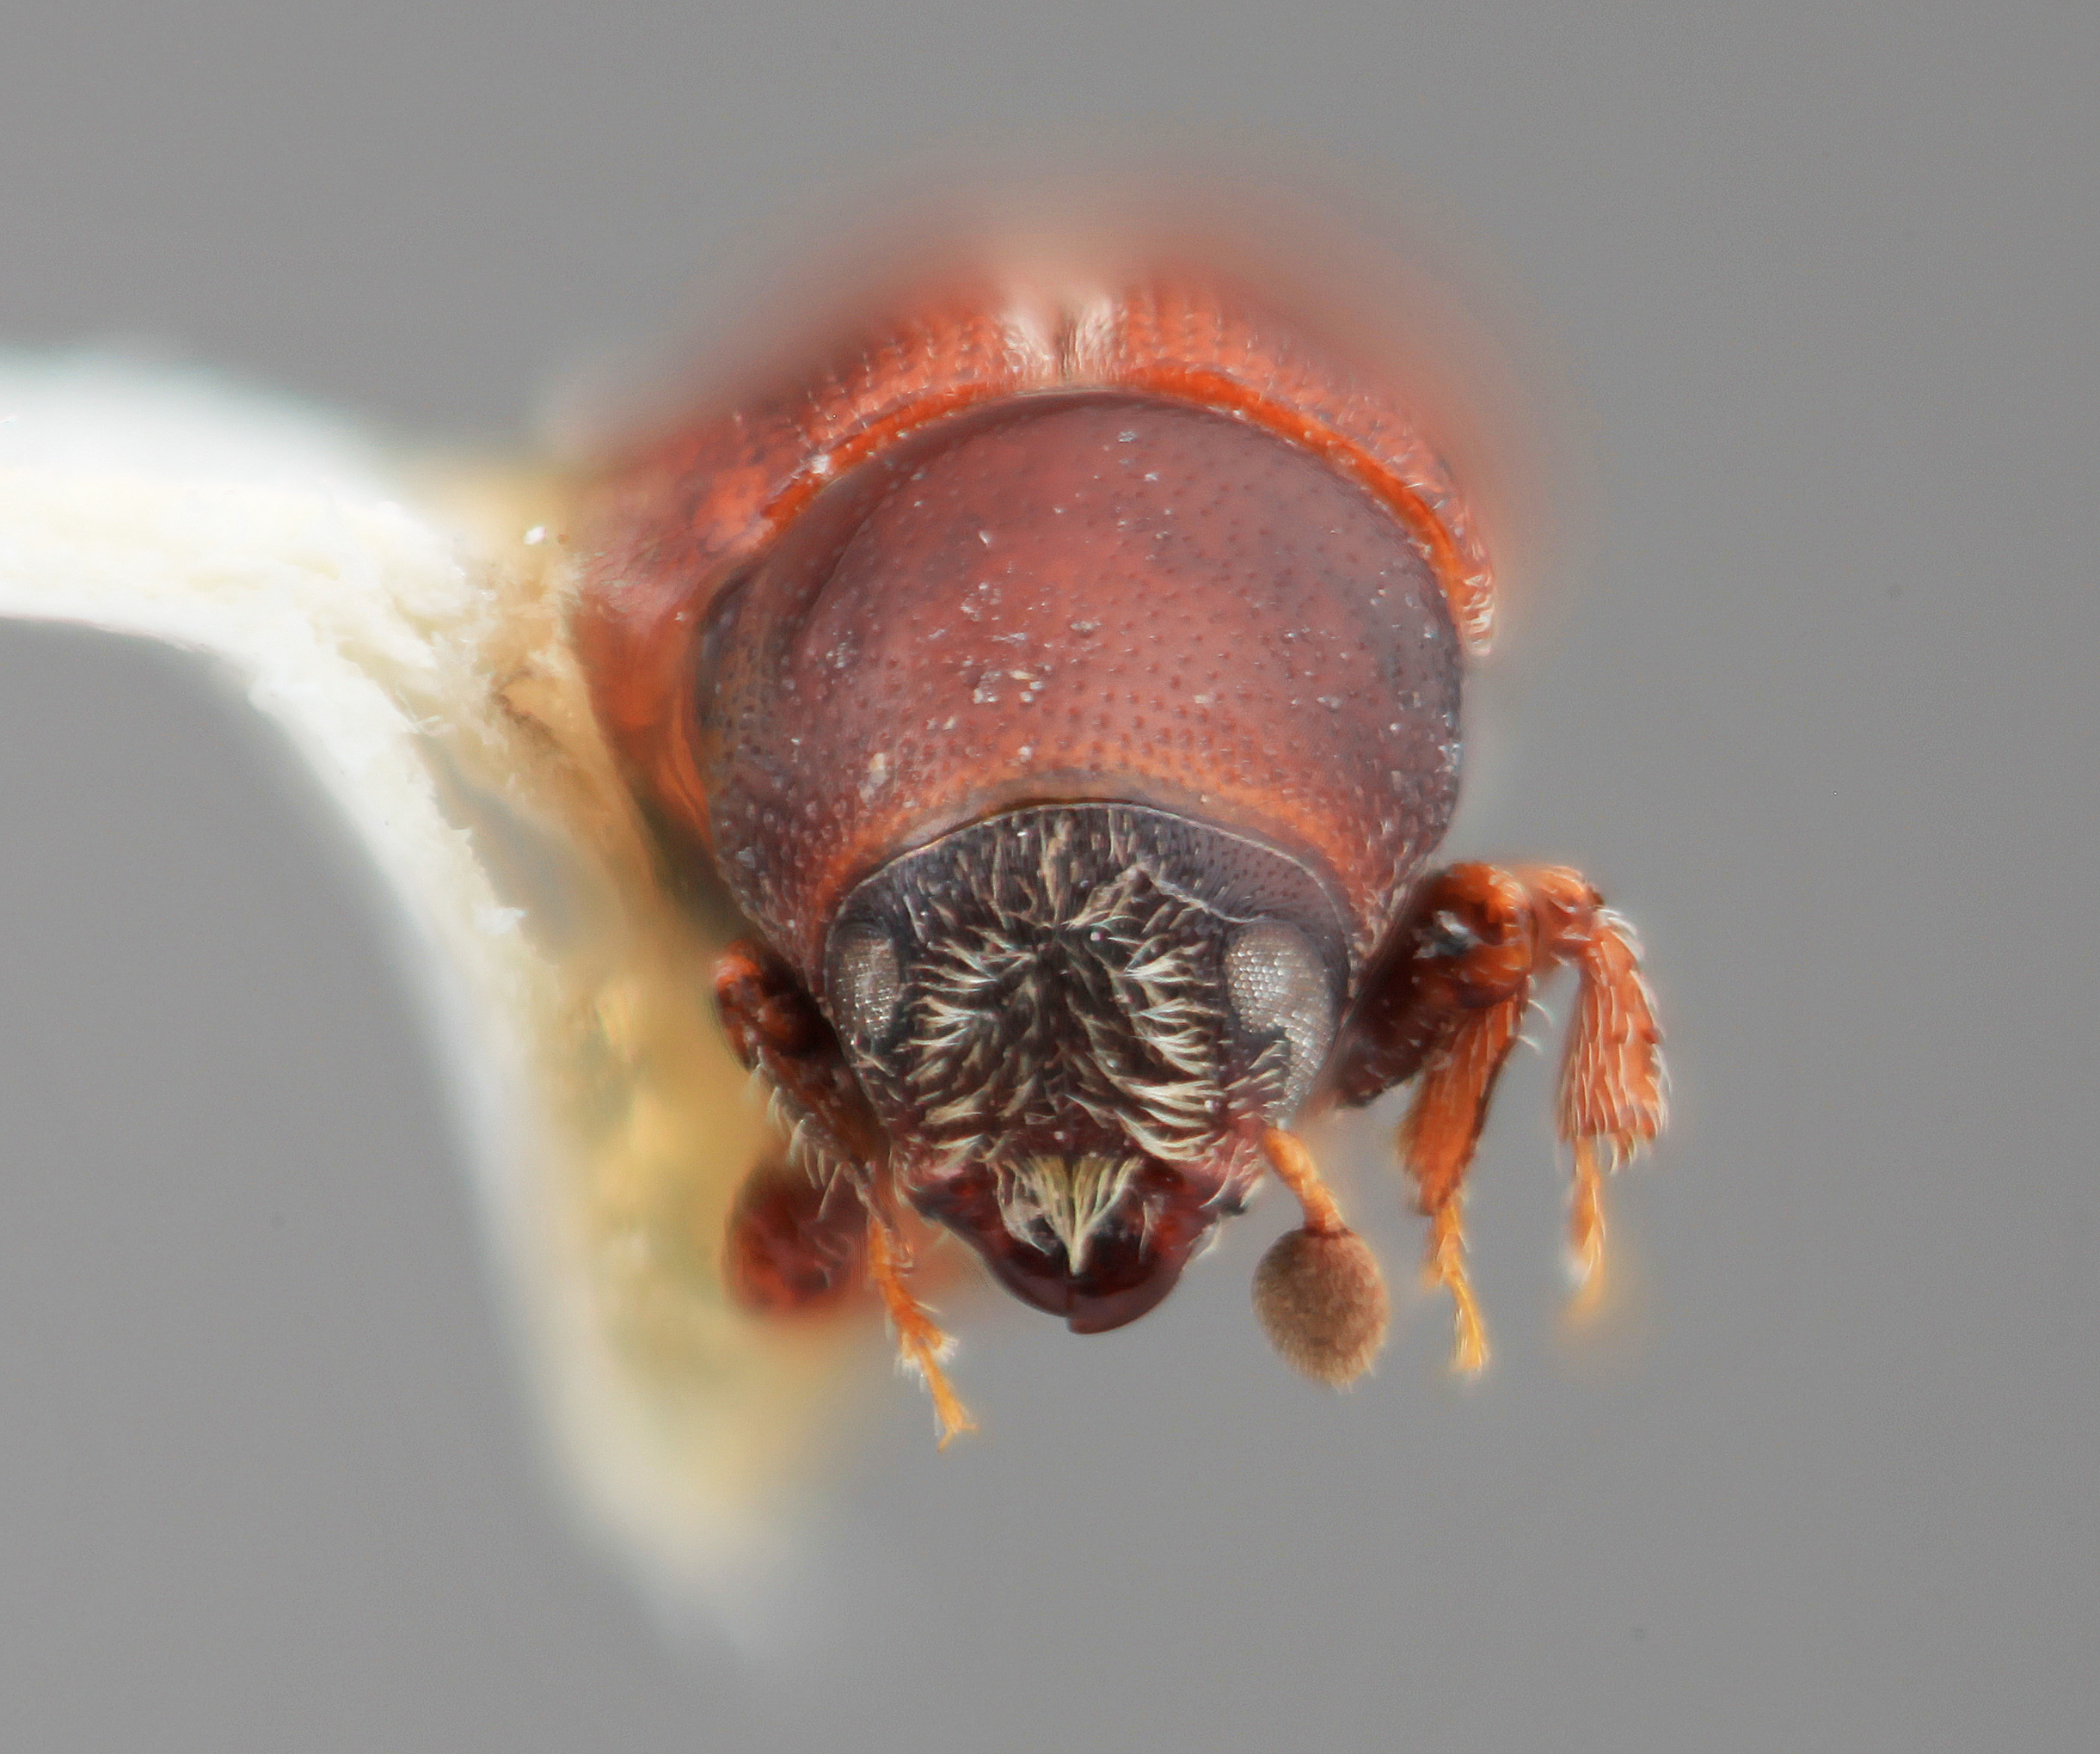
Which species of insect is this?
Scolytus cristatus
